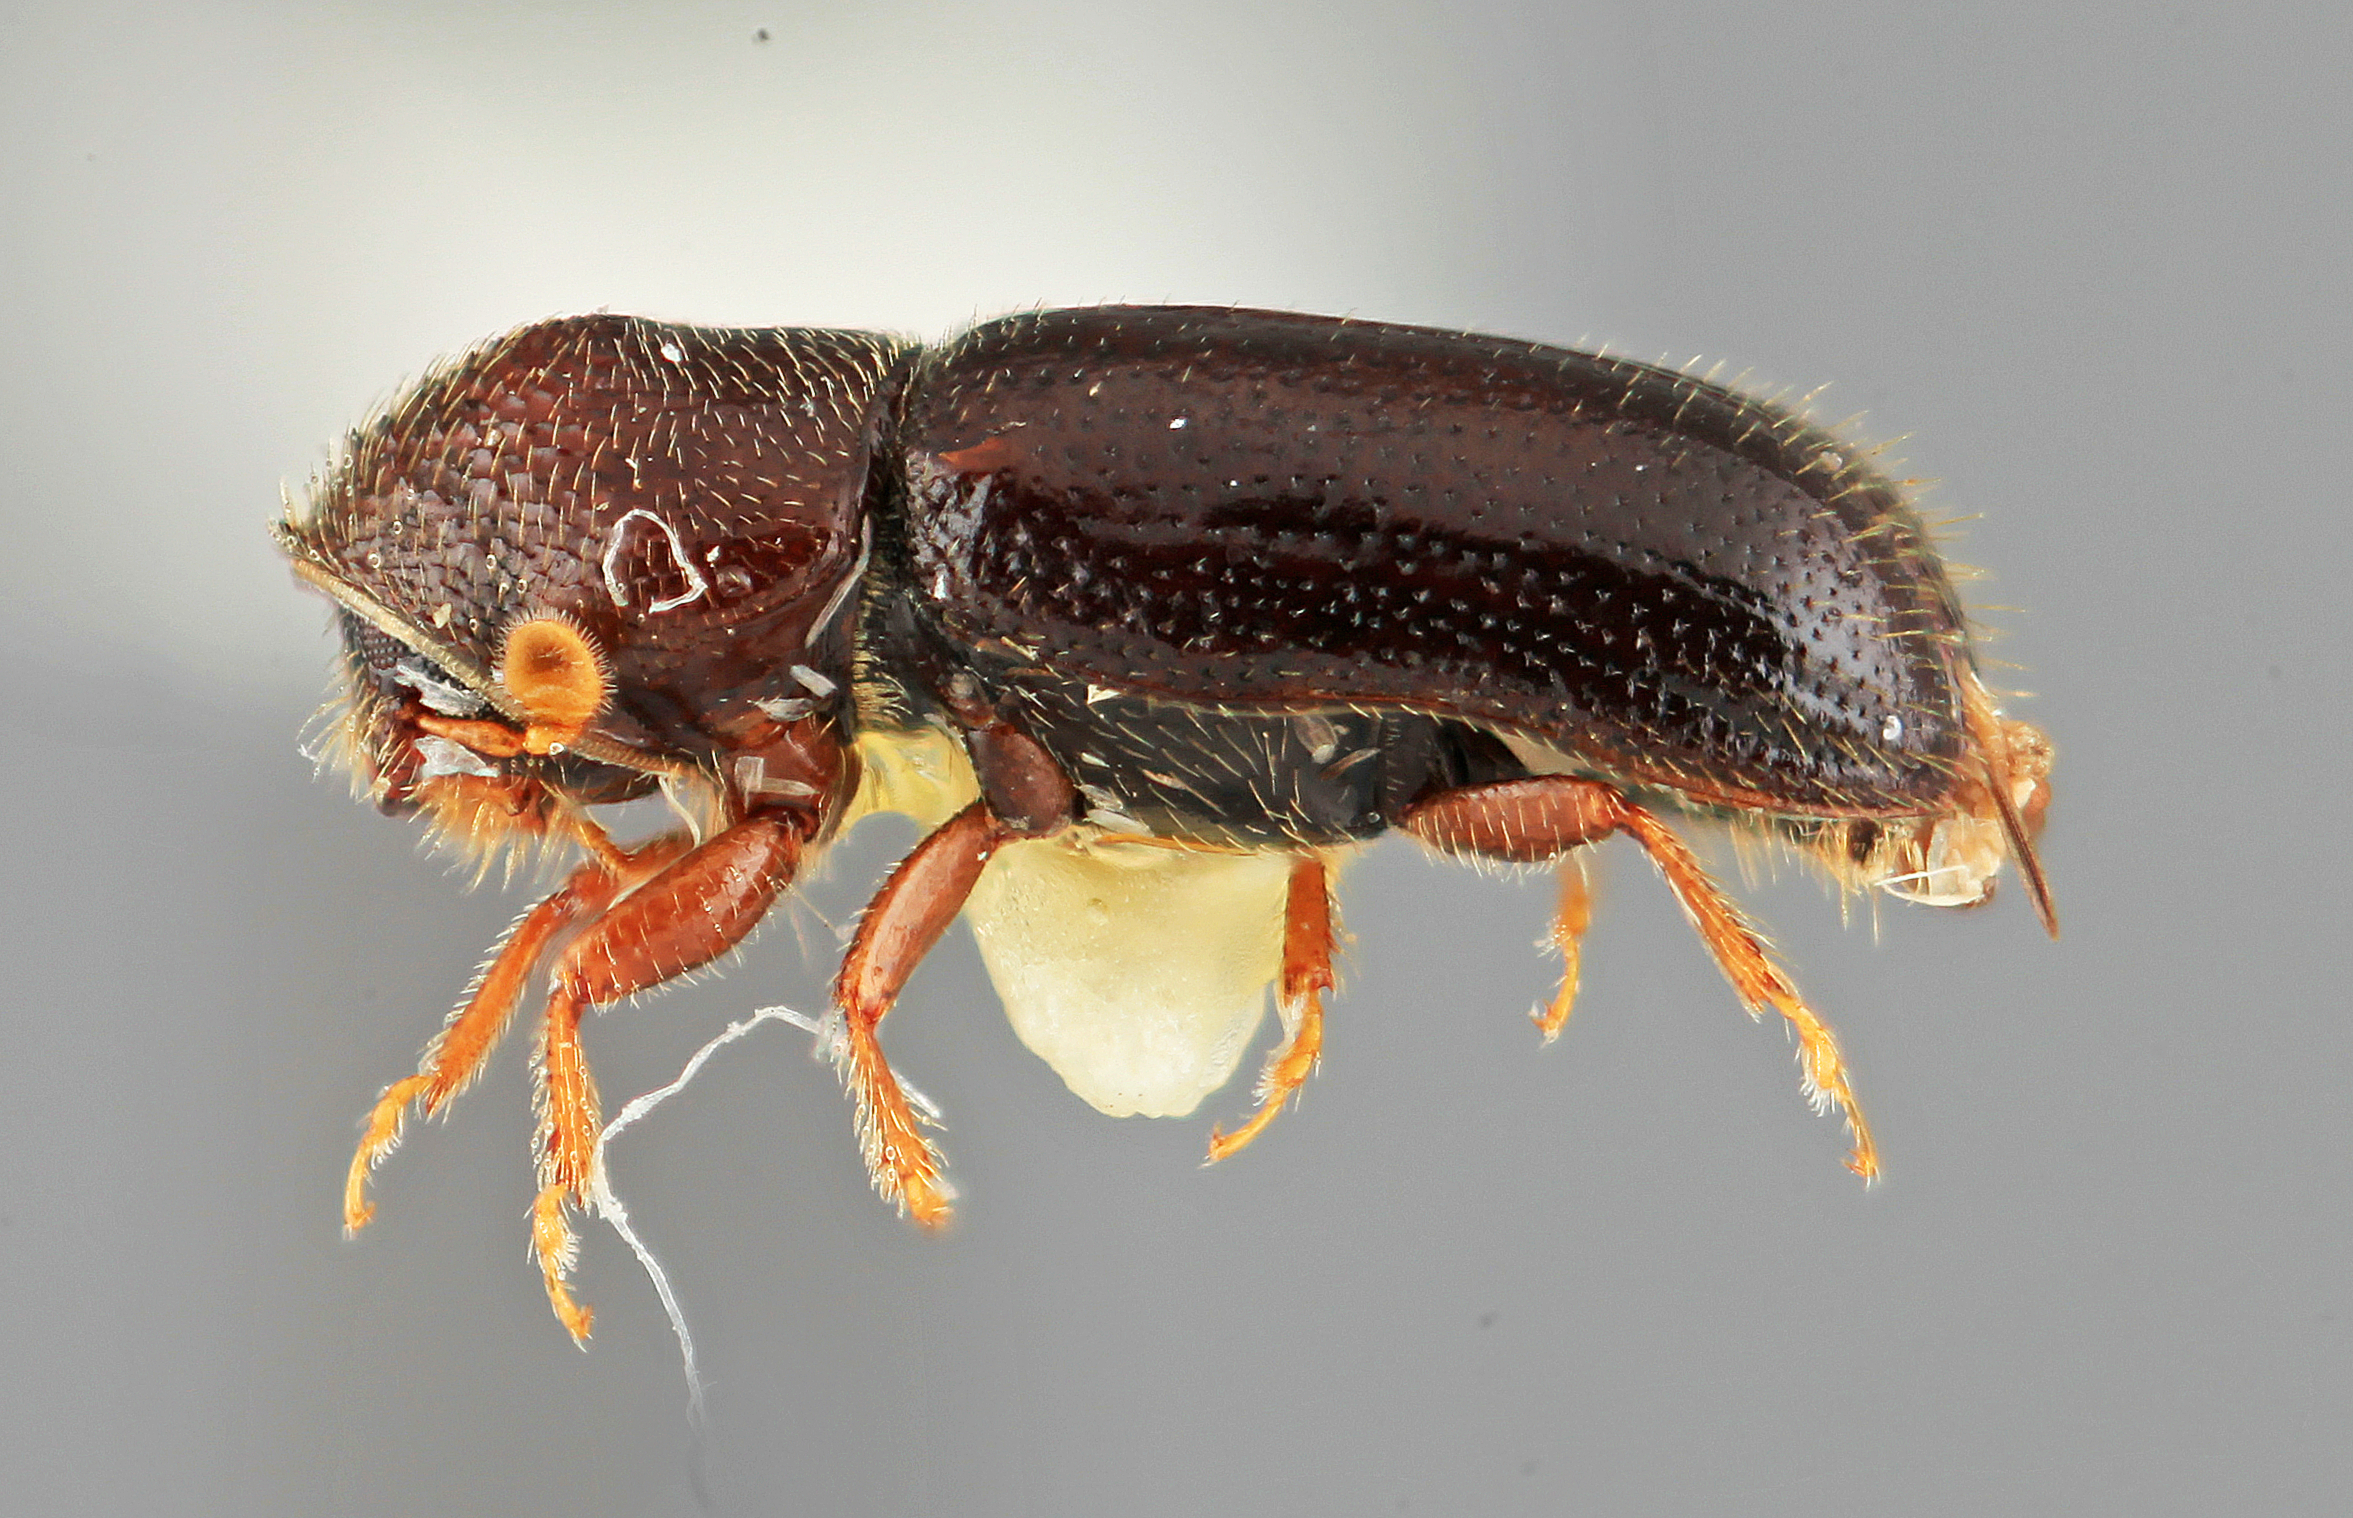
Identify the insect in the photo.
Pityophthorus separatus
